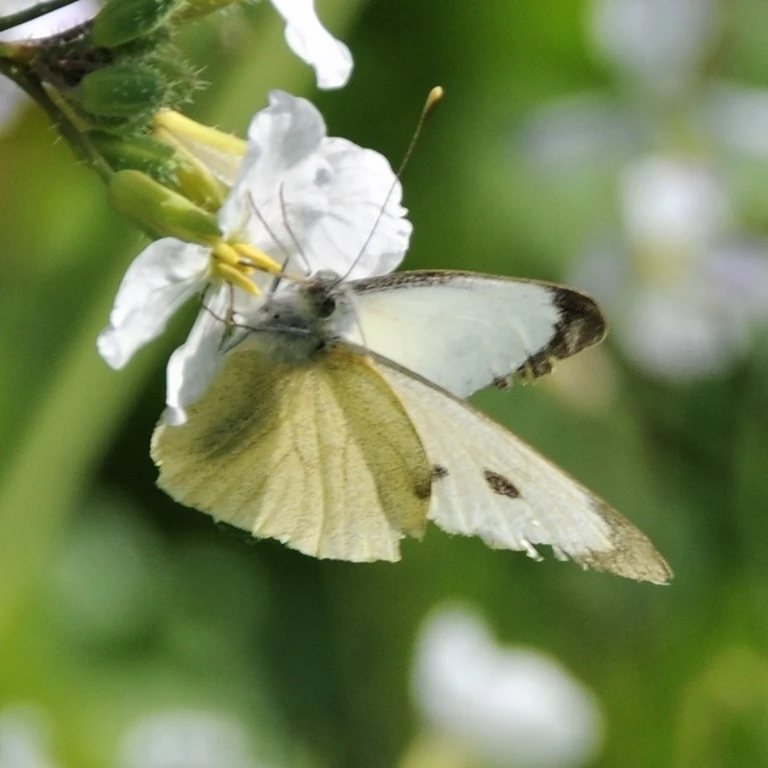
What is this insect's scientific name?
Pieris brassicae
